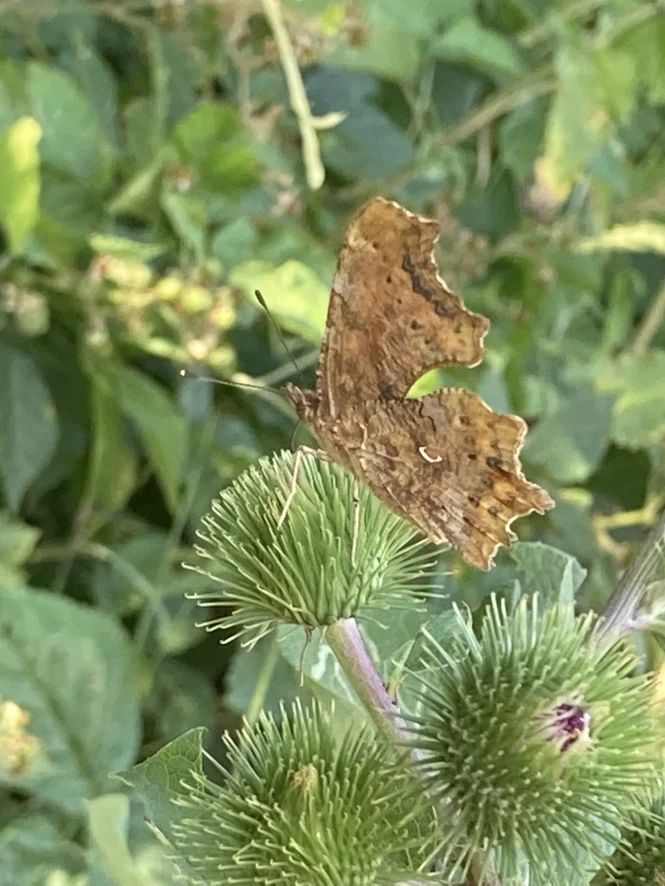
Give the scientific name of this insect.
Polygonia c-album
